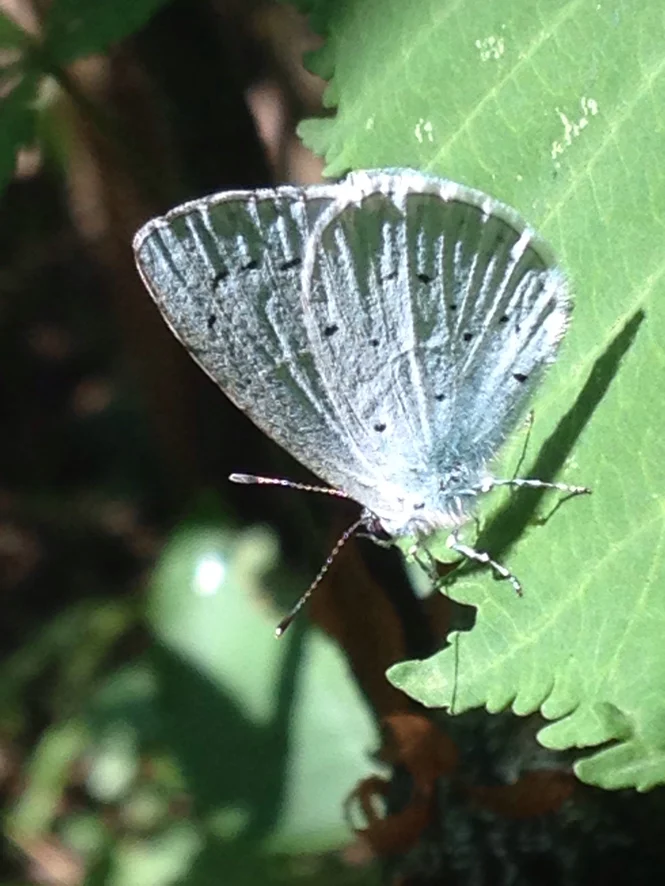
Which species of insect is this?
Celastrina argiolus
